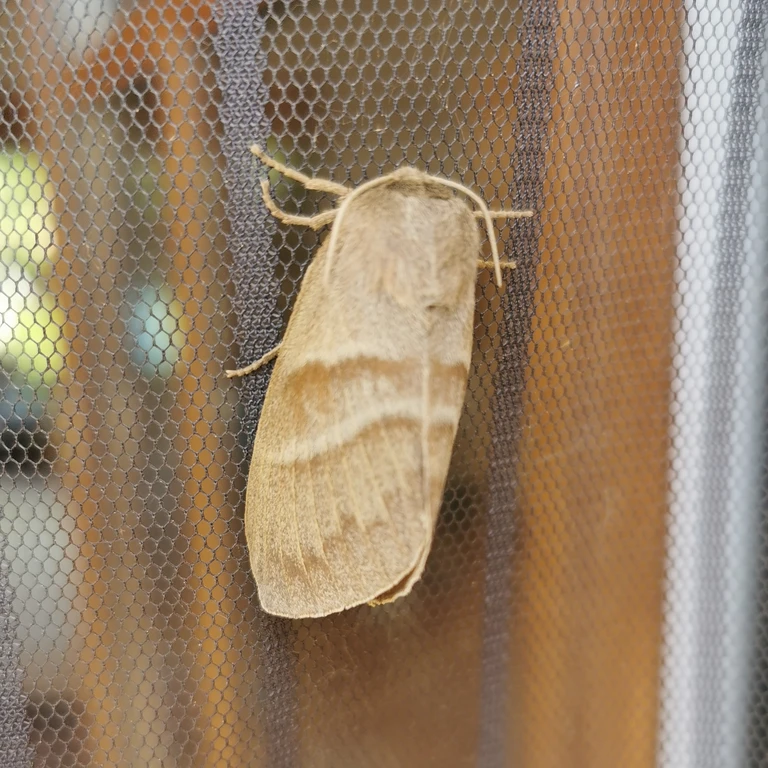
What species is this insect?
Macrothylacia rubi
